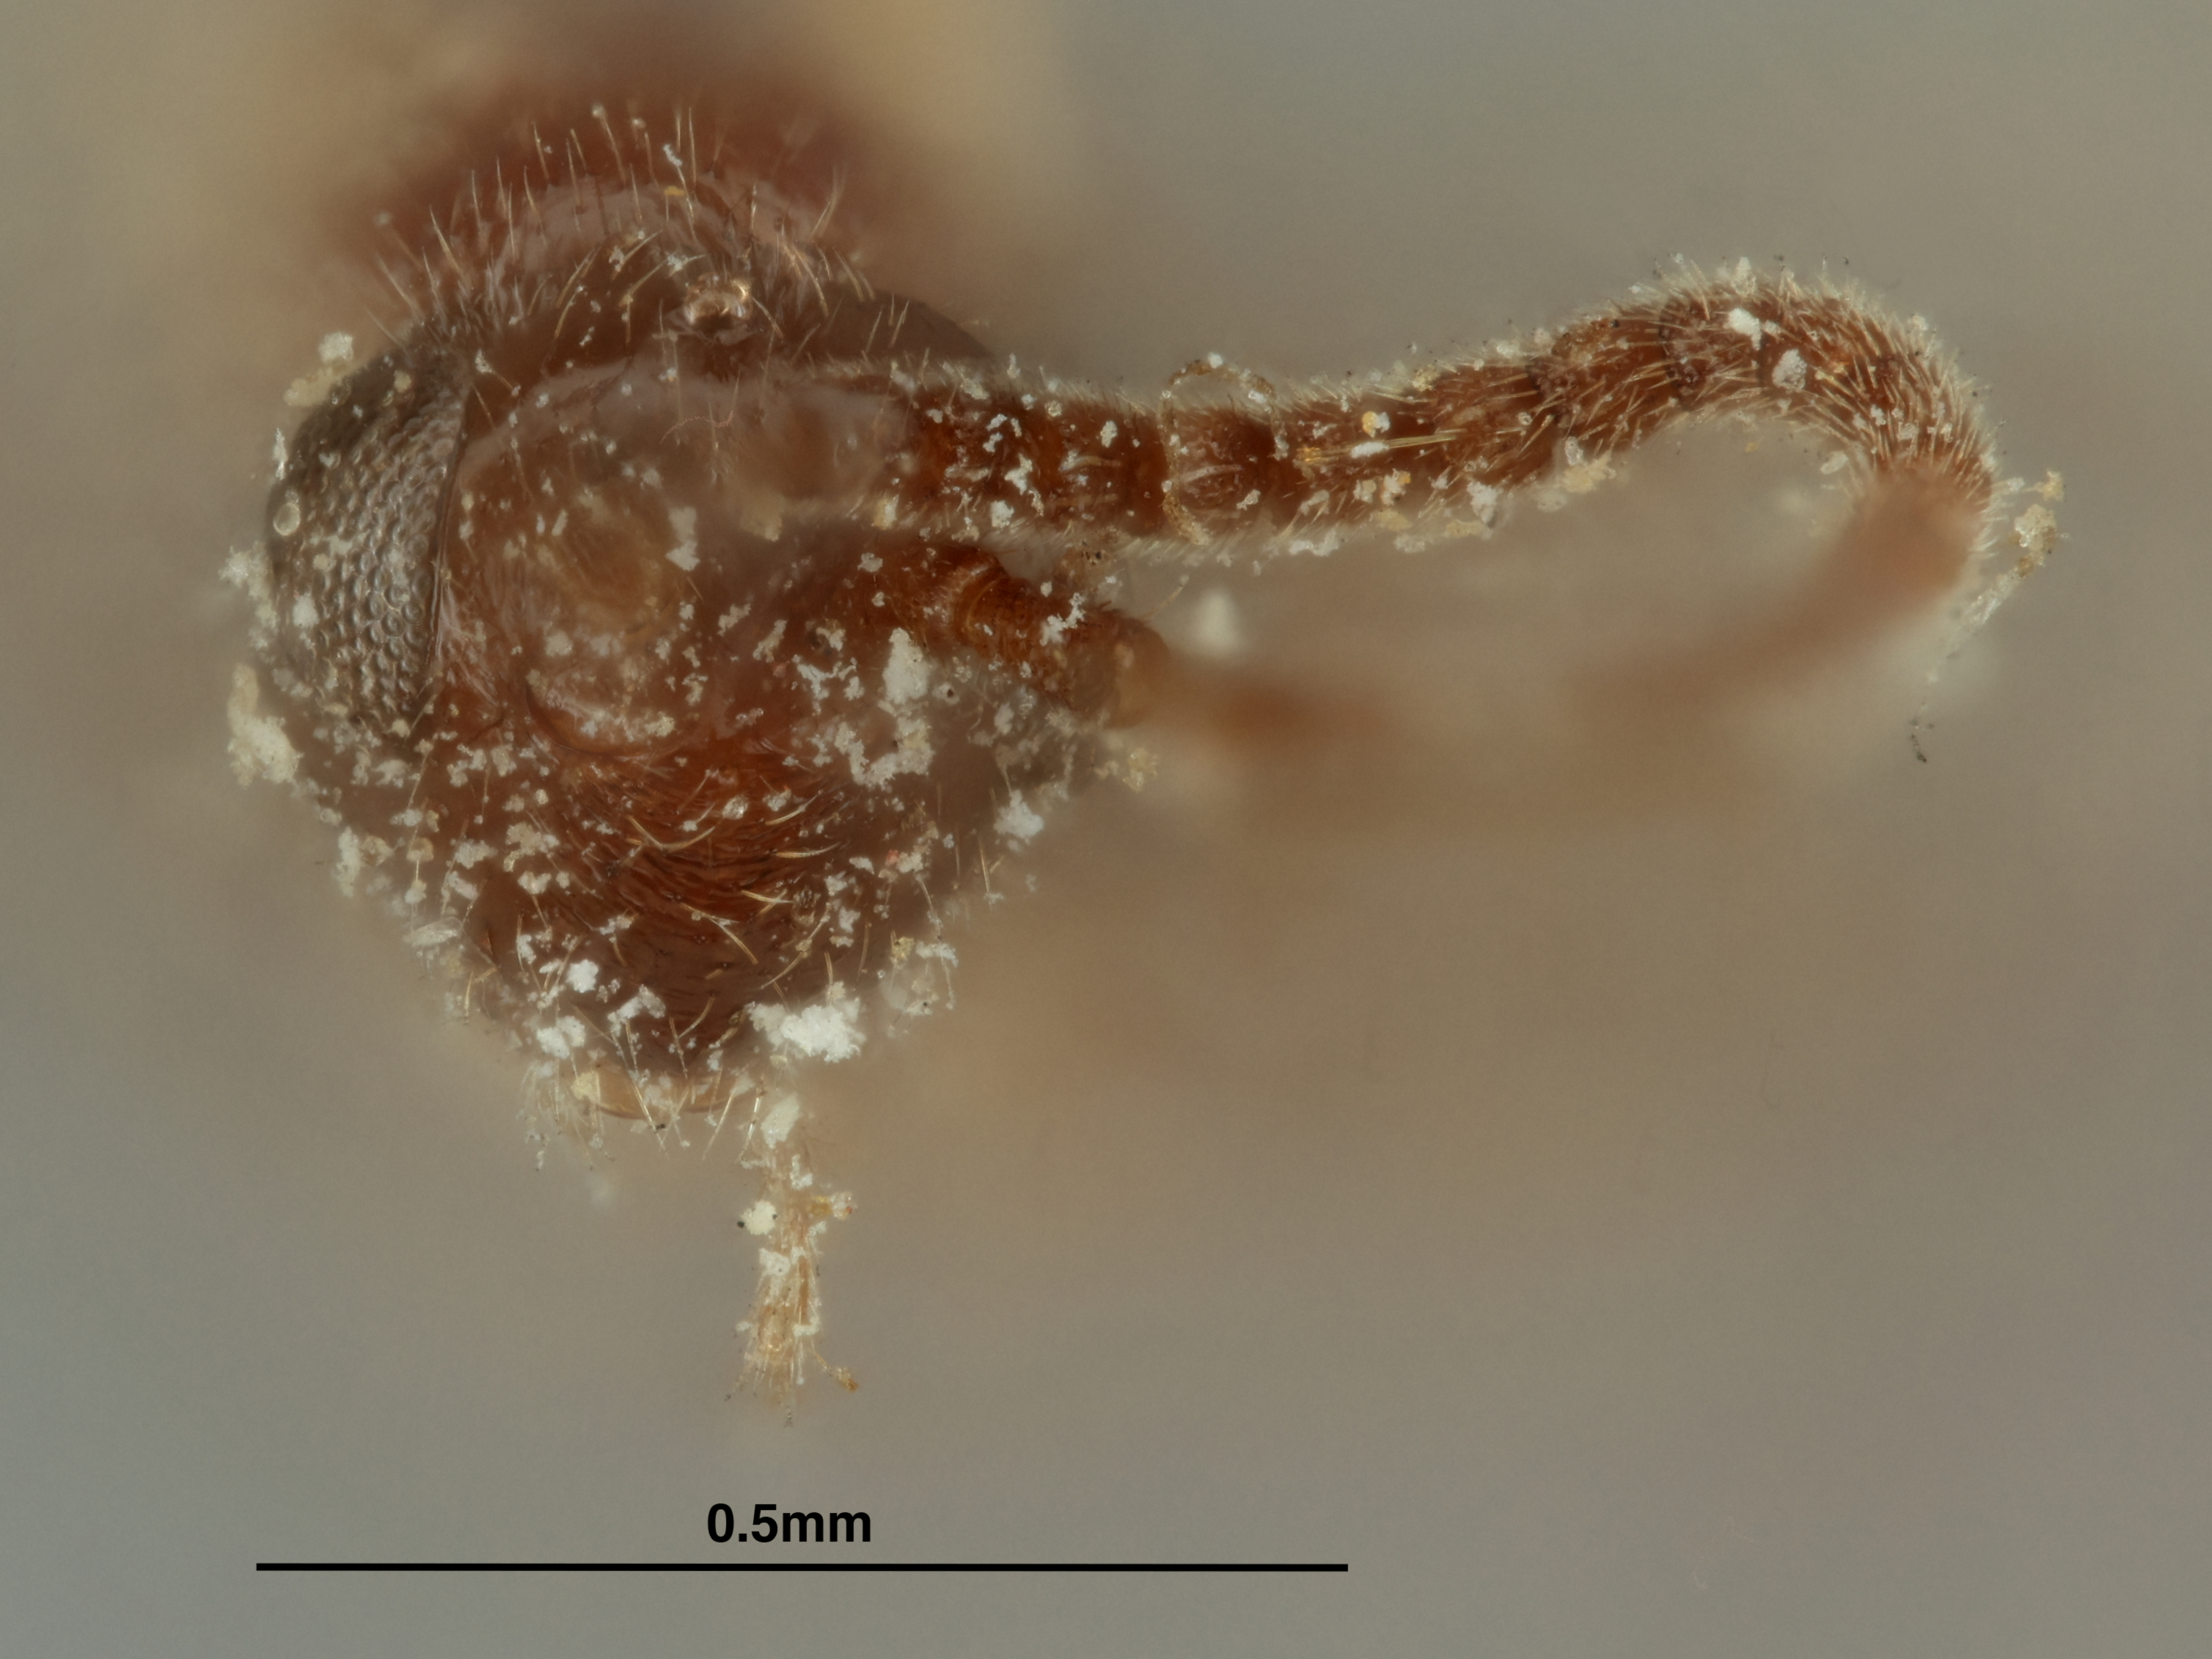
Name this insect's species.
Deleter kincaidi
